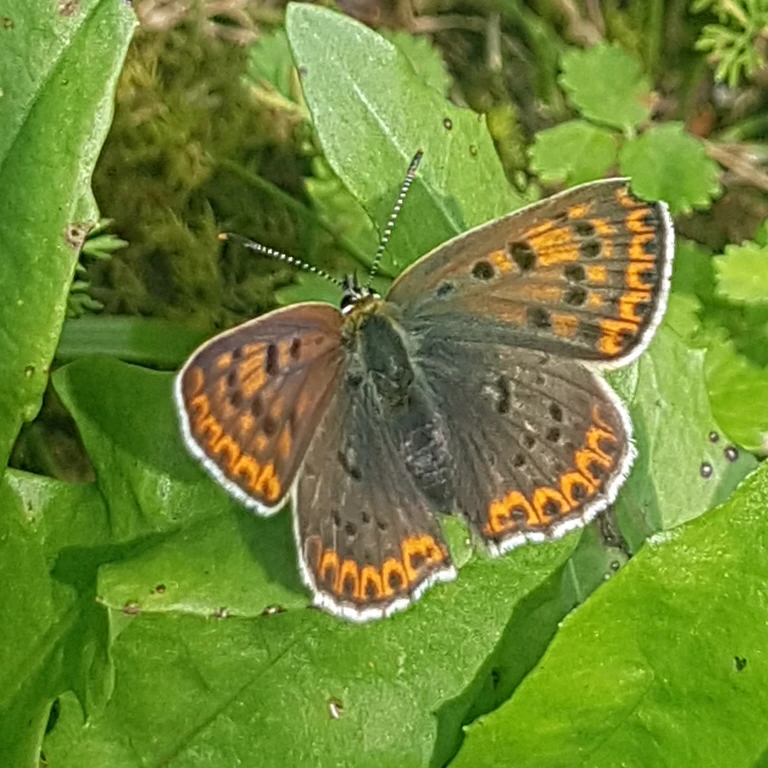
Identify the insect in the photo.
Lycaena tityrus (also Loweia tityrus)
